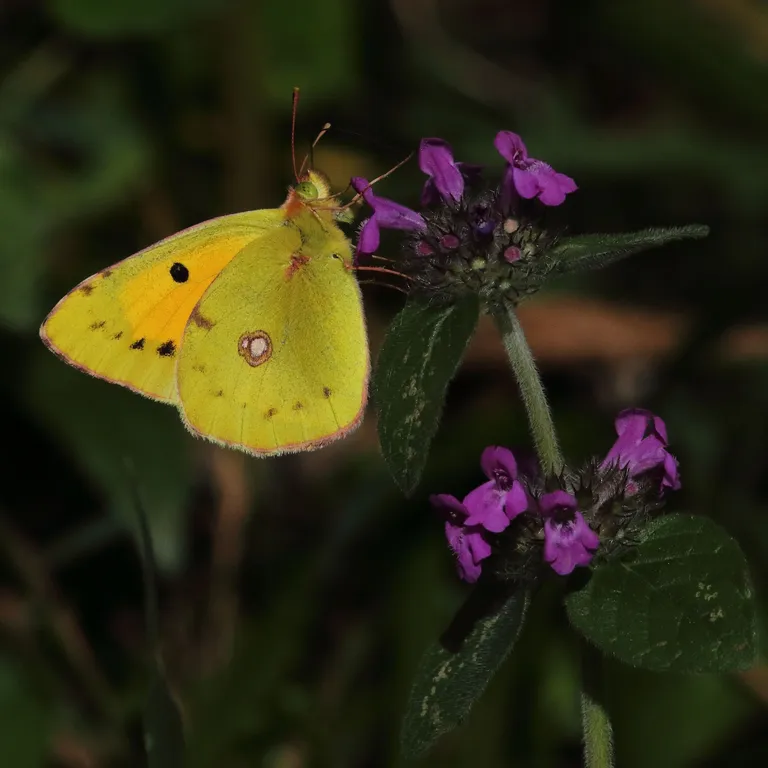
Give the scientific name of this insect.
Colias croceus
